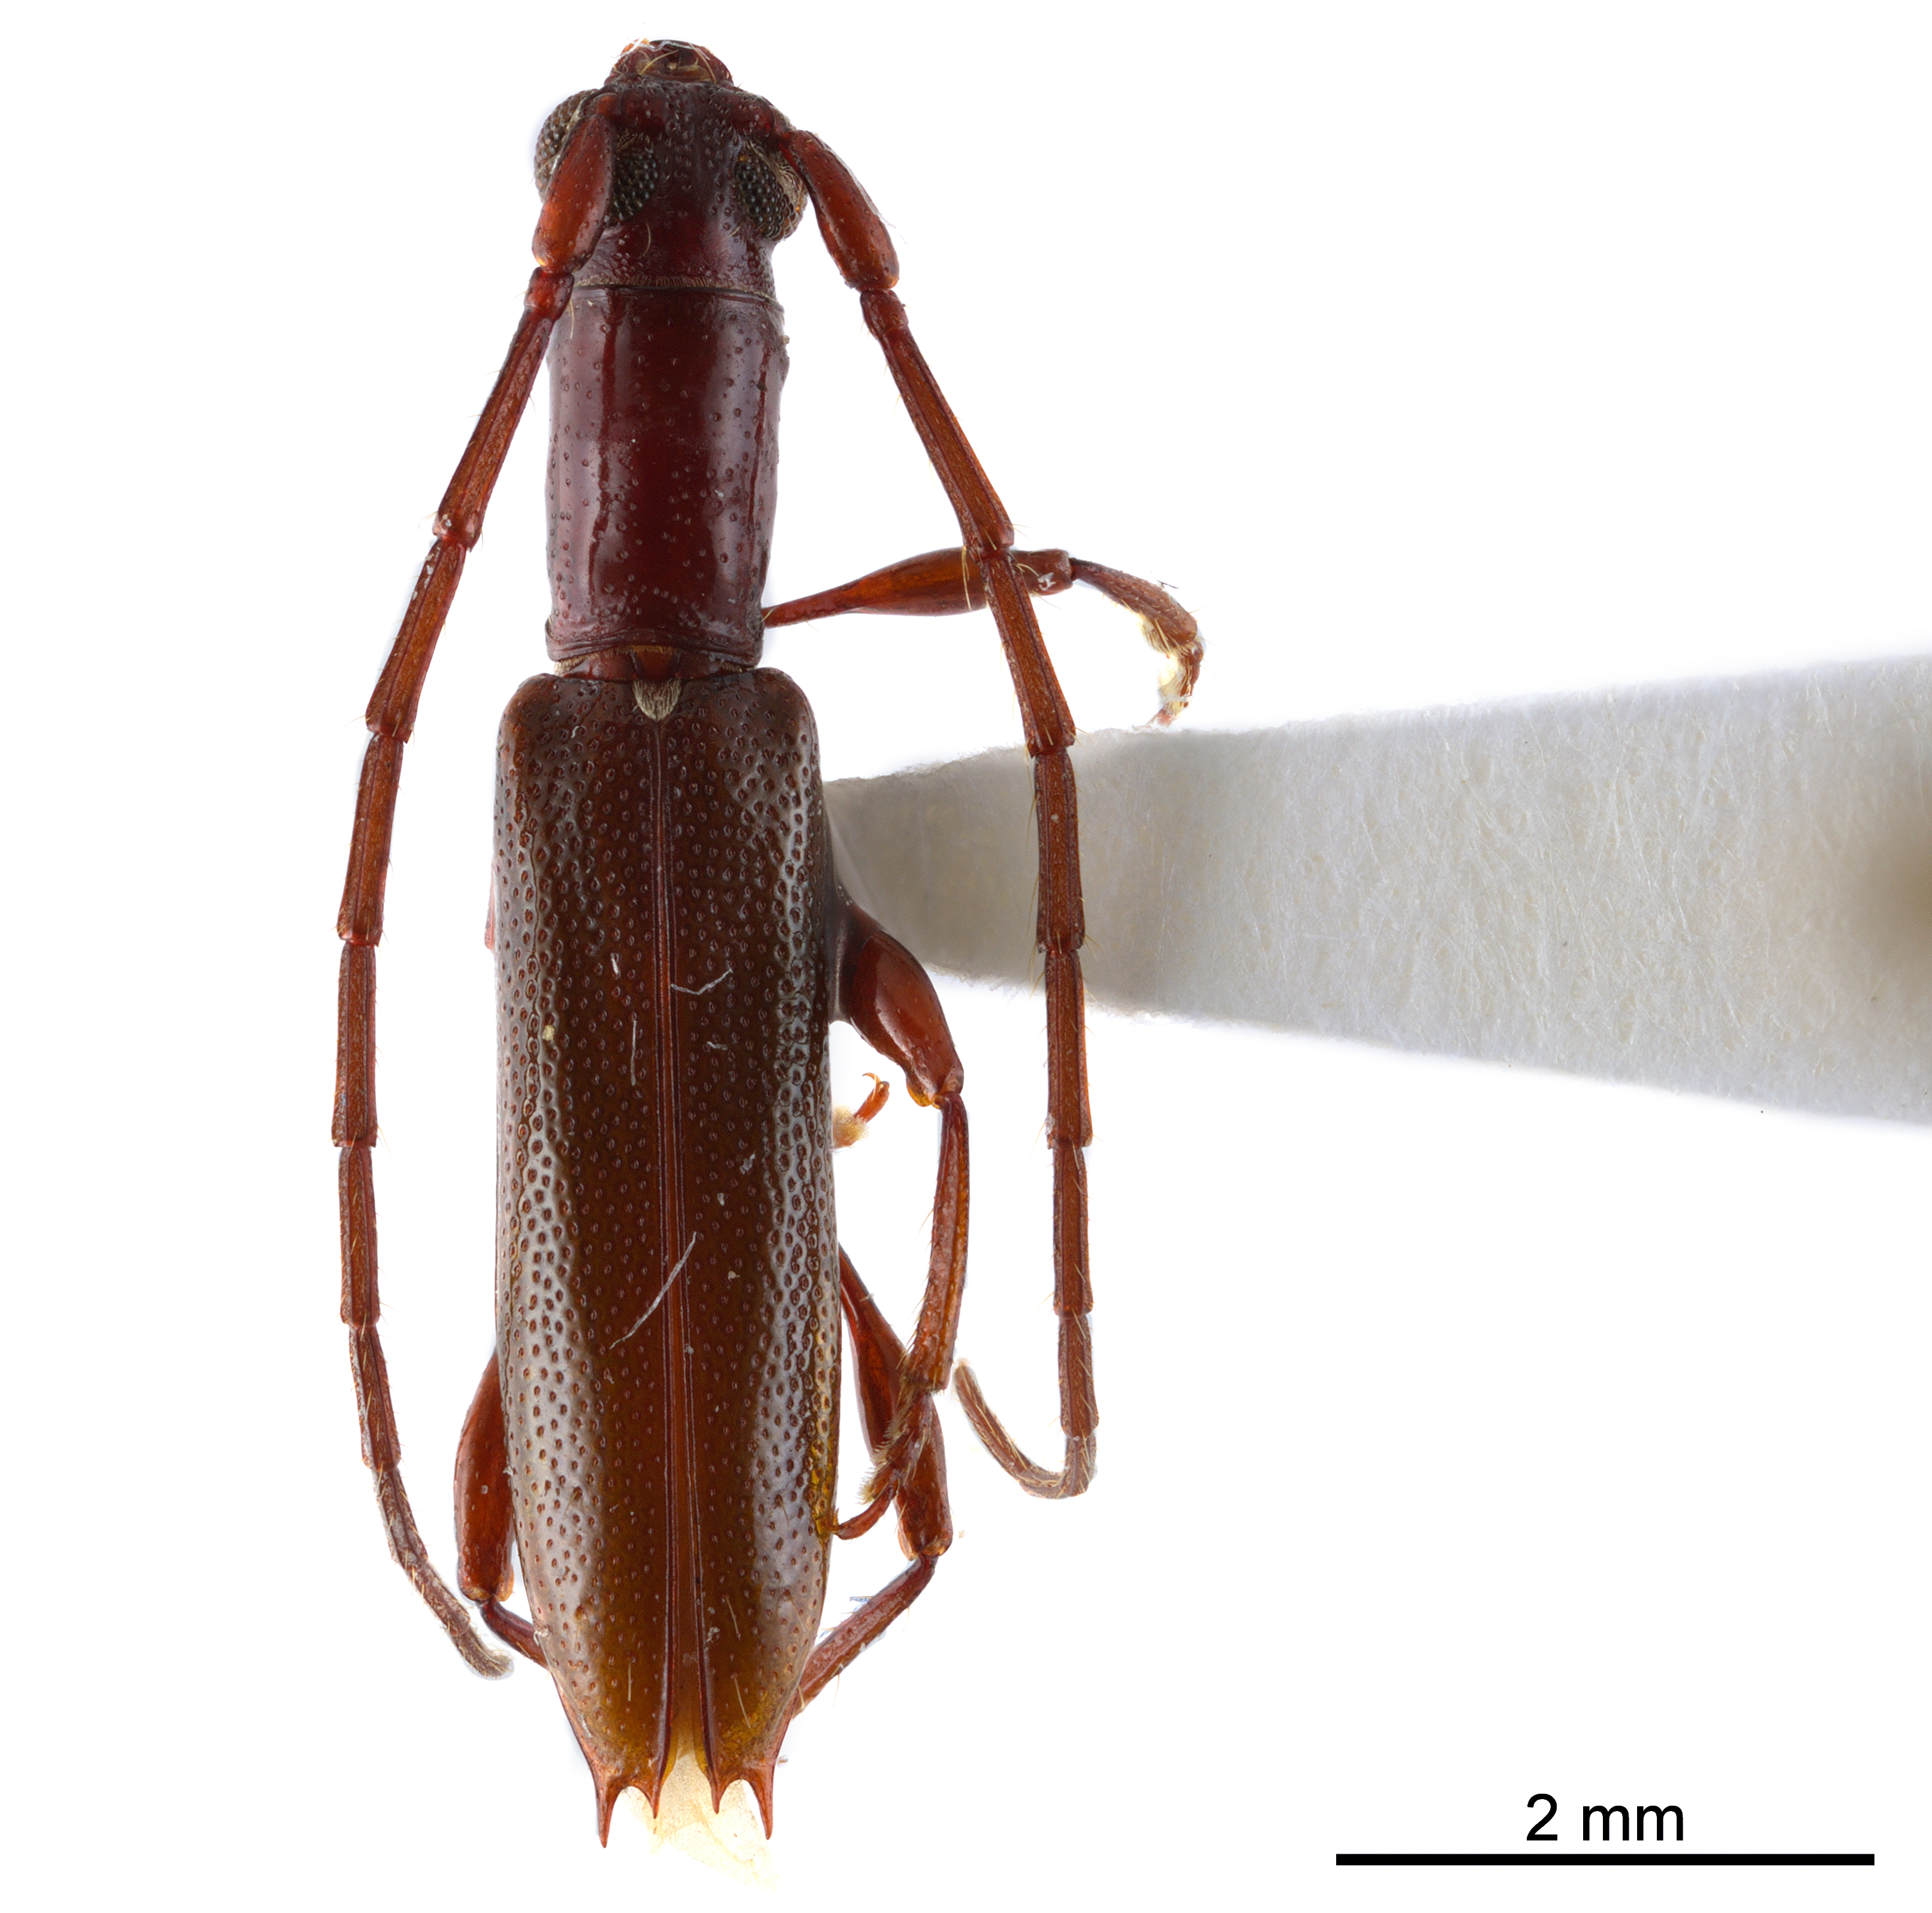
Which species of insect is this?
Aposphaerion unicolor
